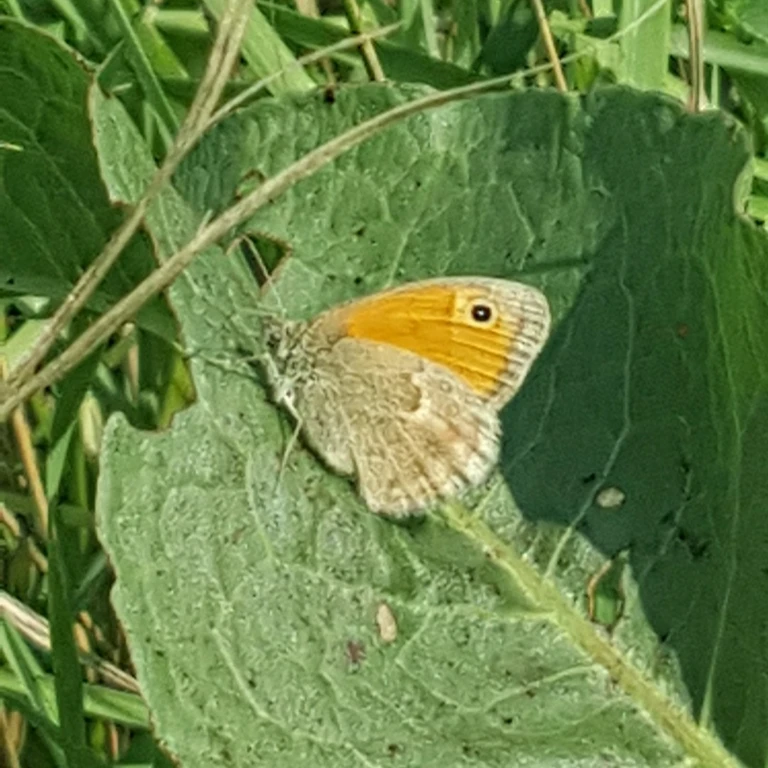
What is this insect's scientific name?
Coenonympha pamphilus
